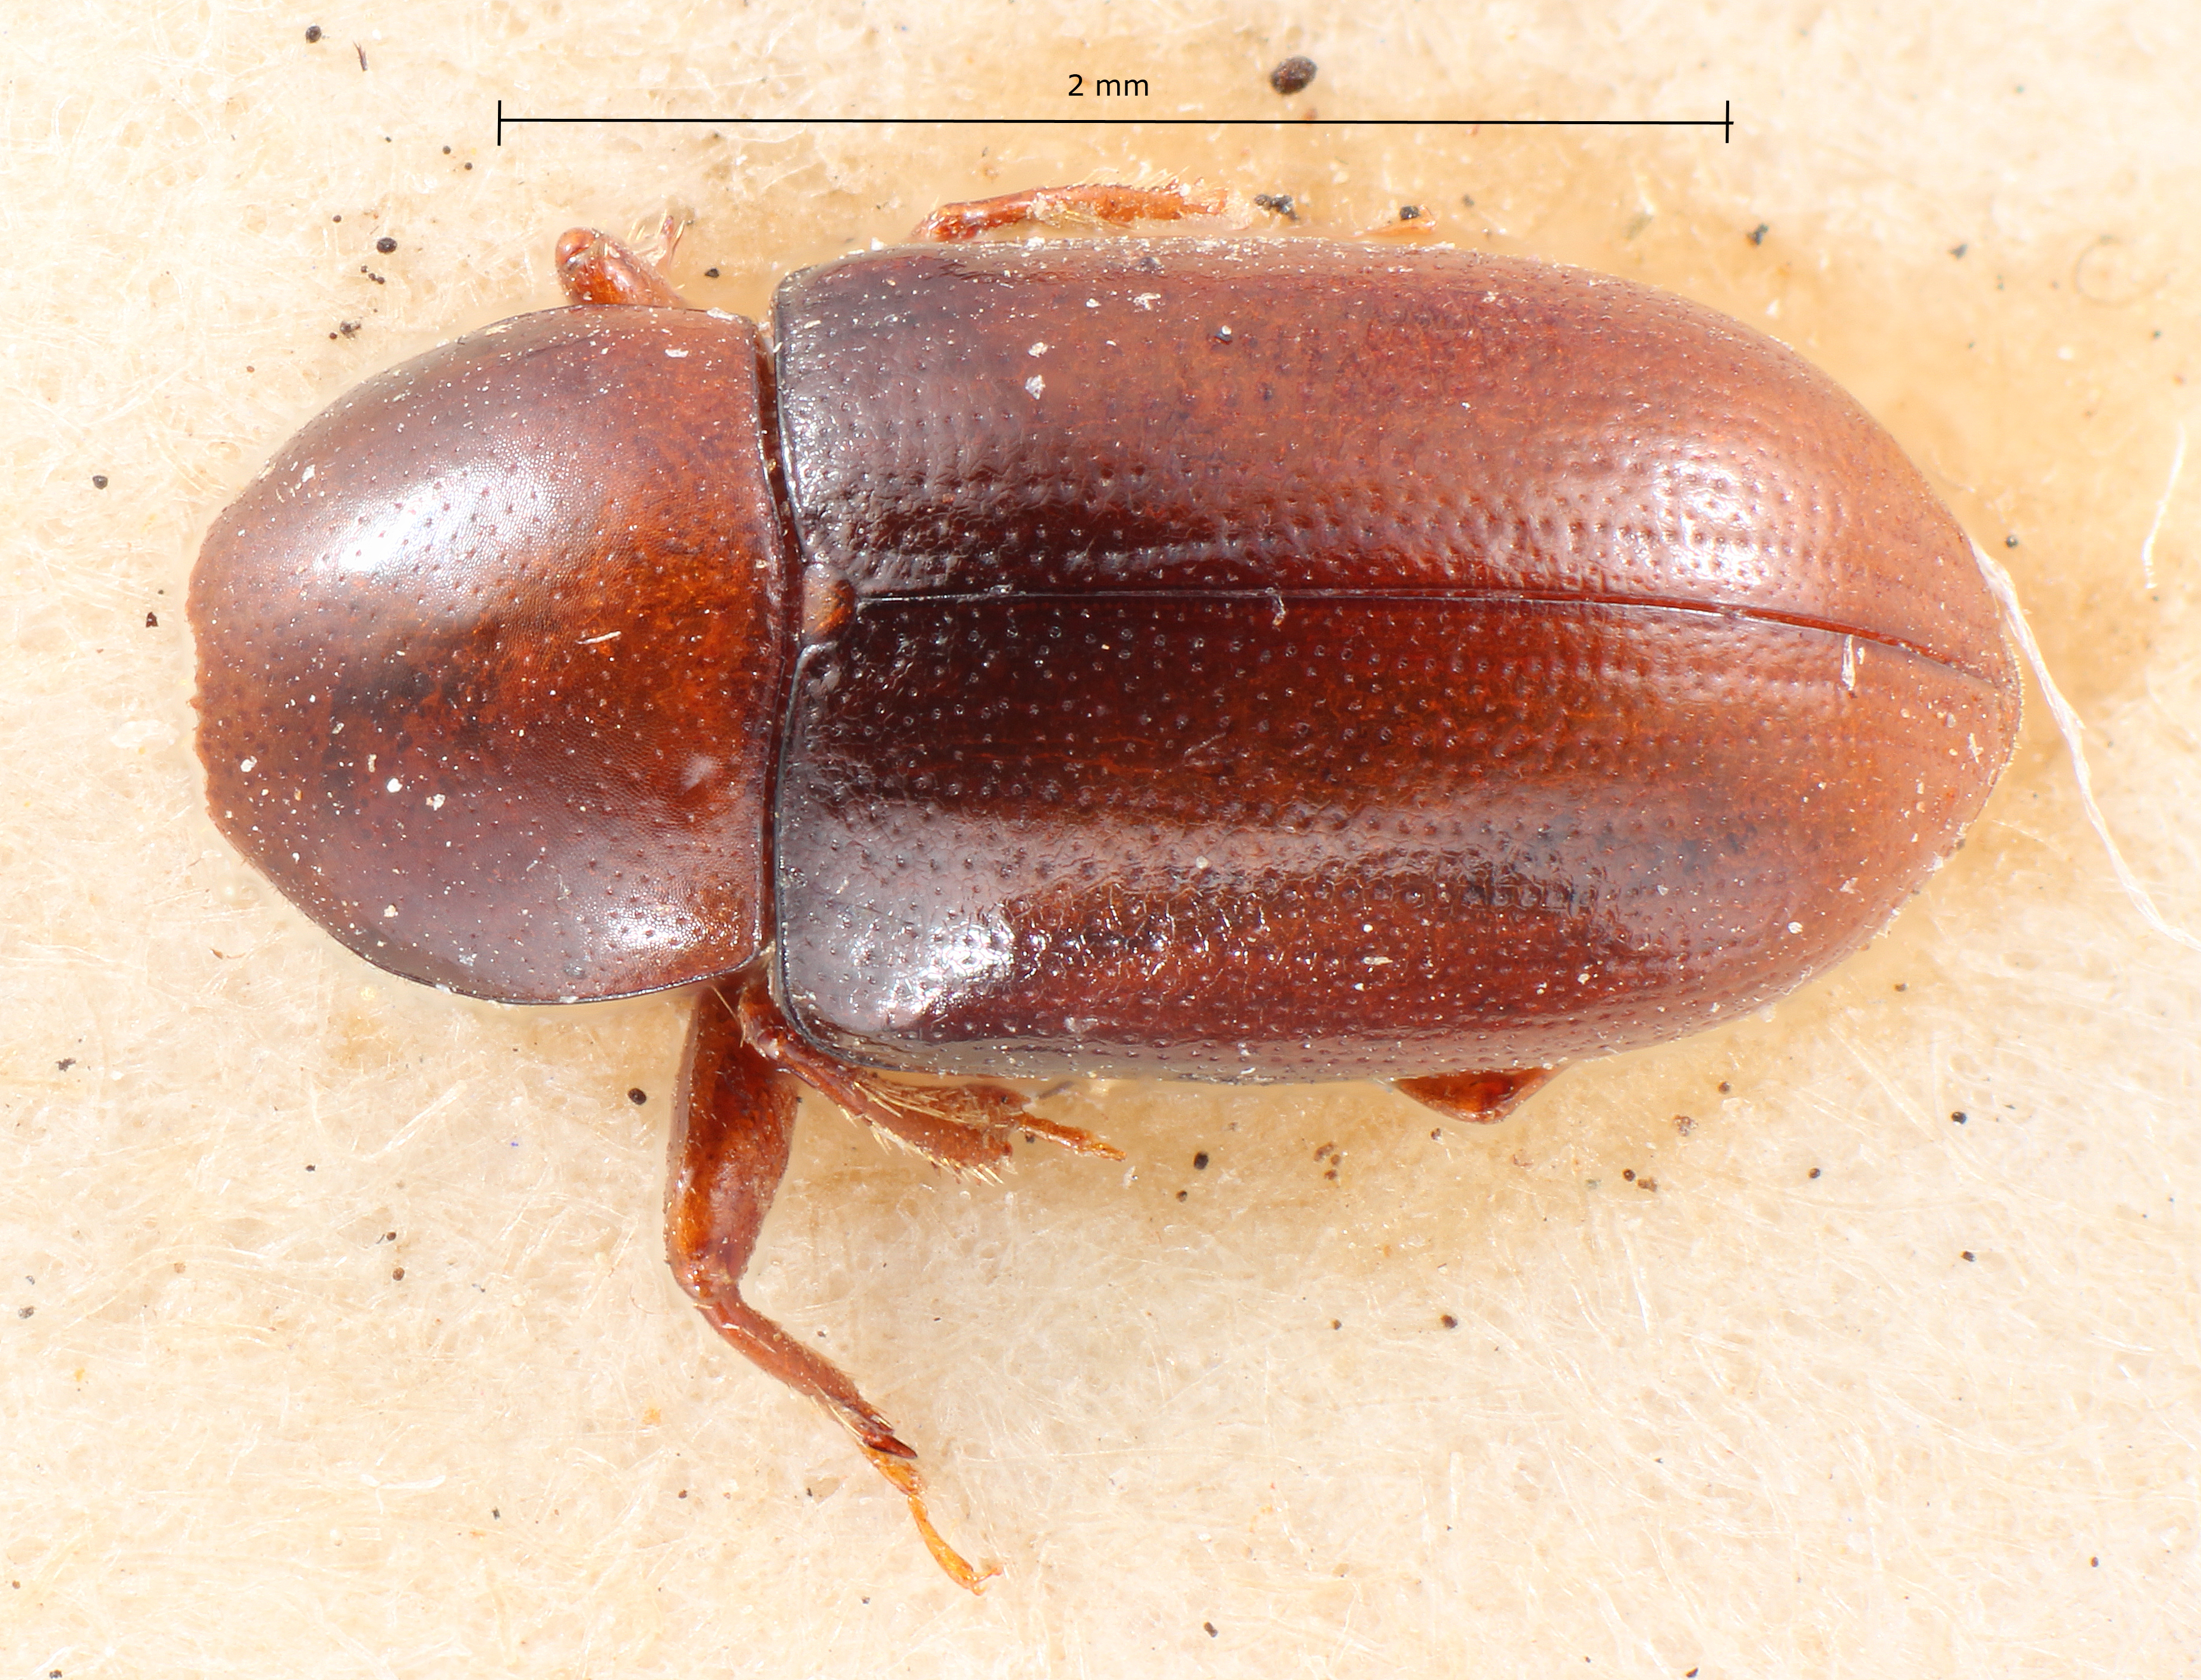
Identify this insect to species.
Scolytodes bolivianus
